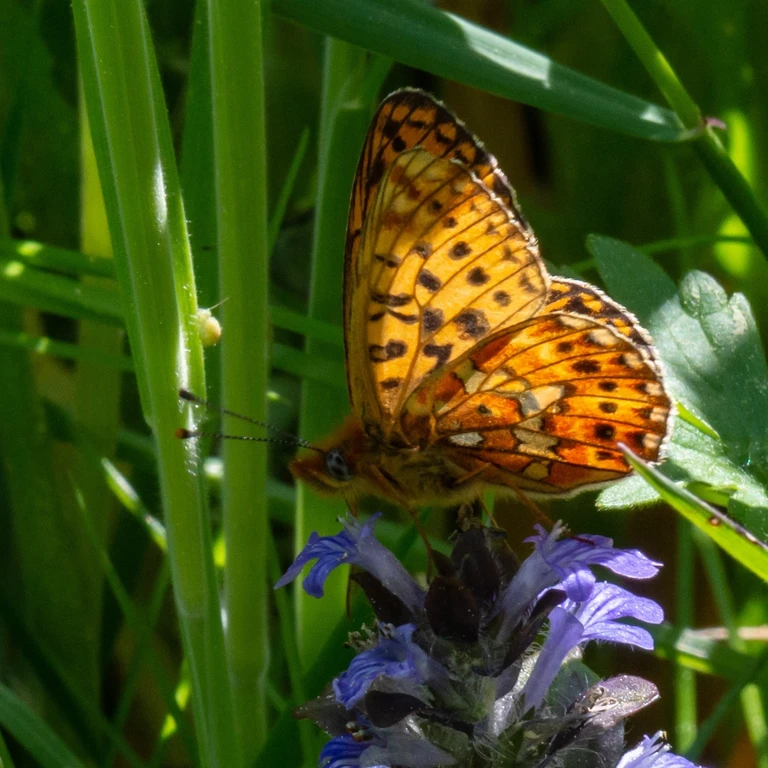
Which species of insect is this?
Boloria euphrosyne (also Clossiana euphrosyne)
